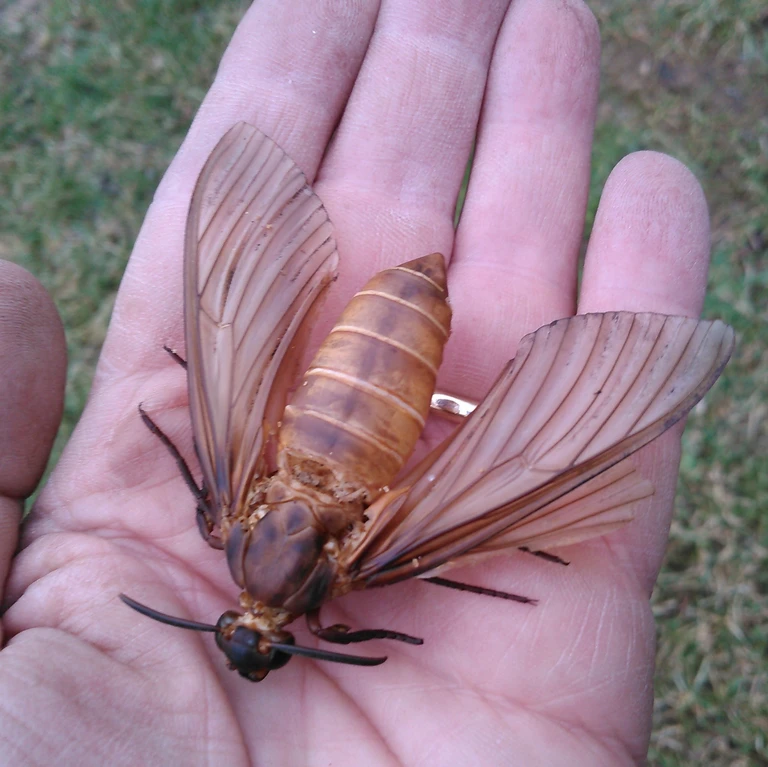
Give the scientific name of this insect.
Acherontia atropos
